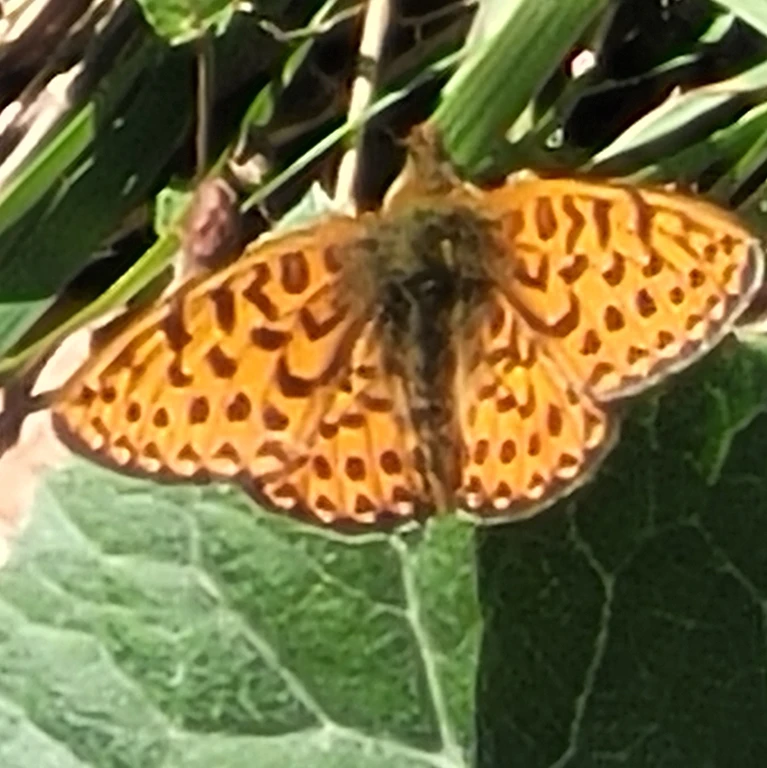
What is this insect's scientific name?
Boloria euphrosyne (also Clossiana euphrosyne)
